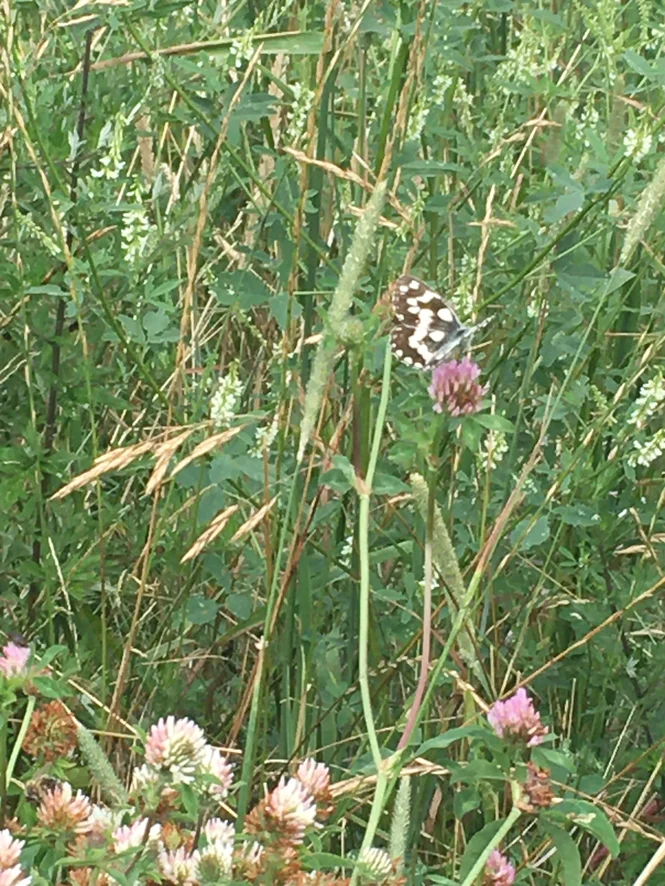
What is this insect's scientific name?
Melanargia galathea
